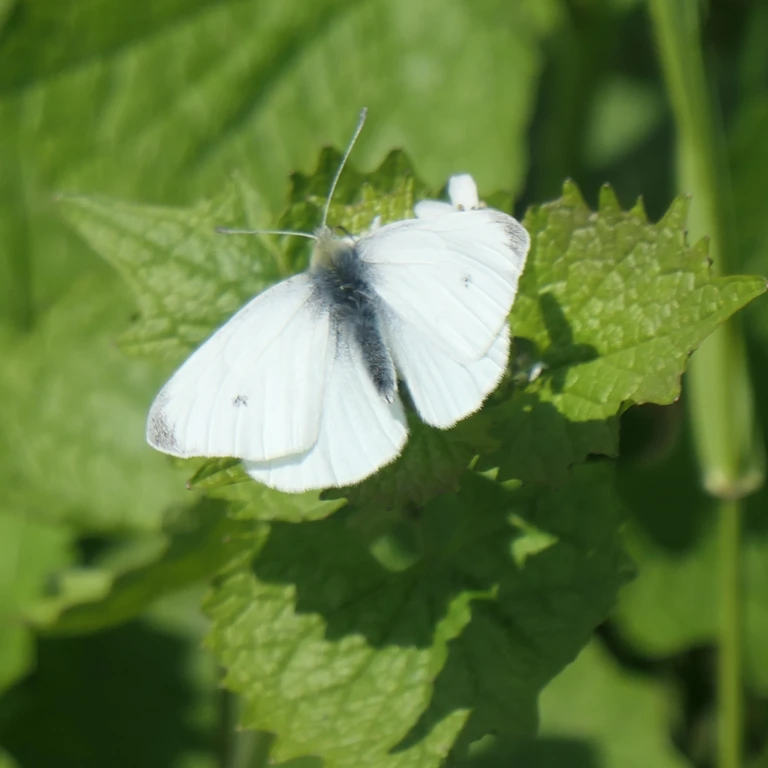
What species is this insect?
Pieris rapae
